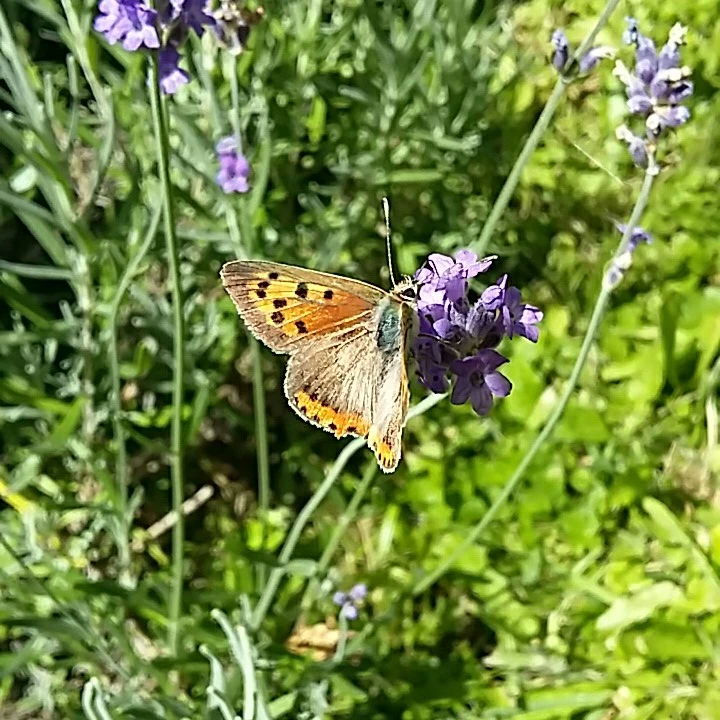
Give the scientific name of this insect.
Lycaena phlaeas
